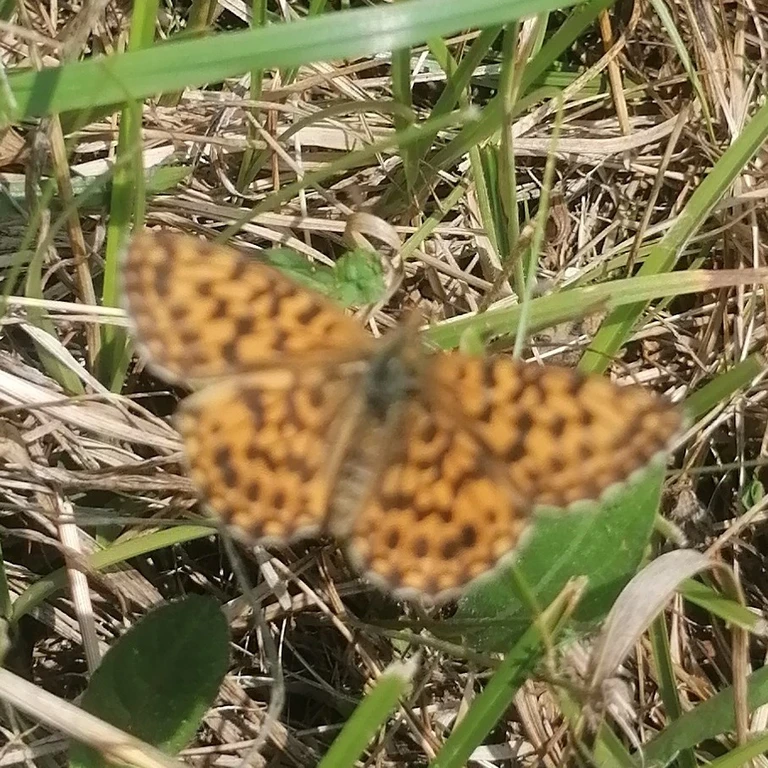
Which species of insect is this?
Boloria dia
